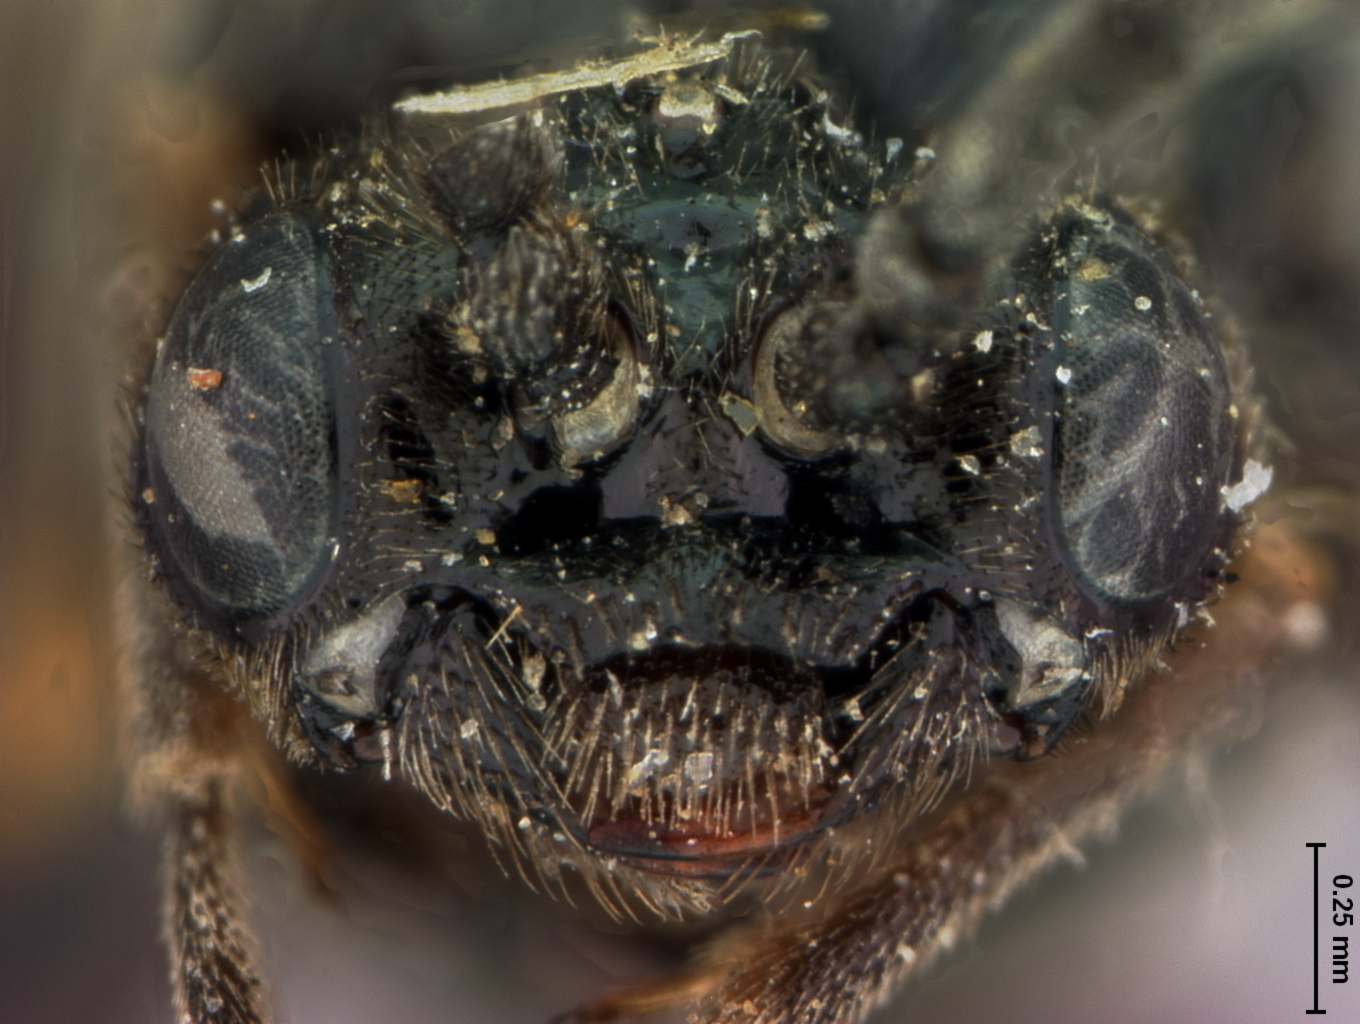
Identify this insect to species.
Lycaota fusca
